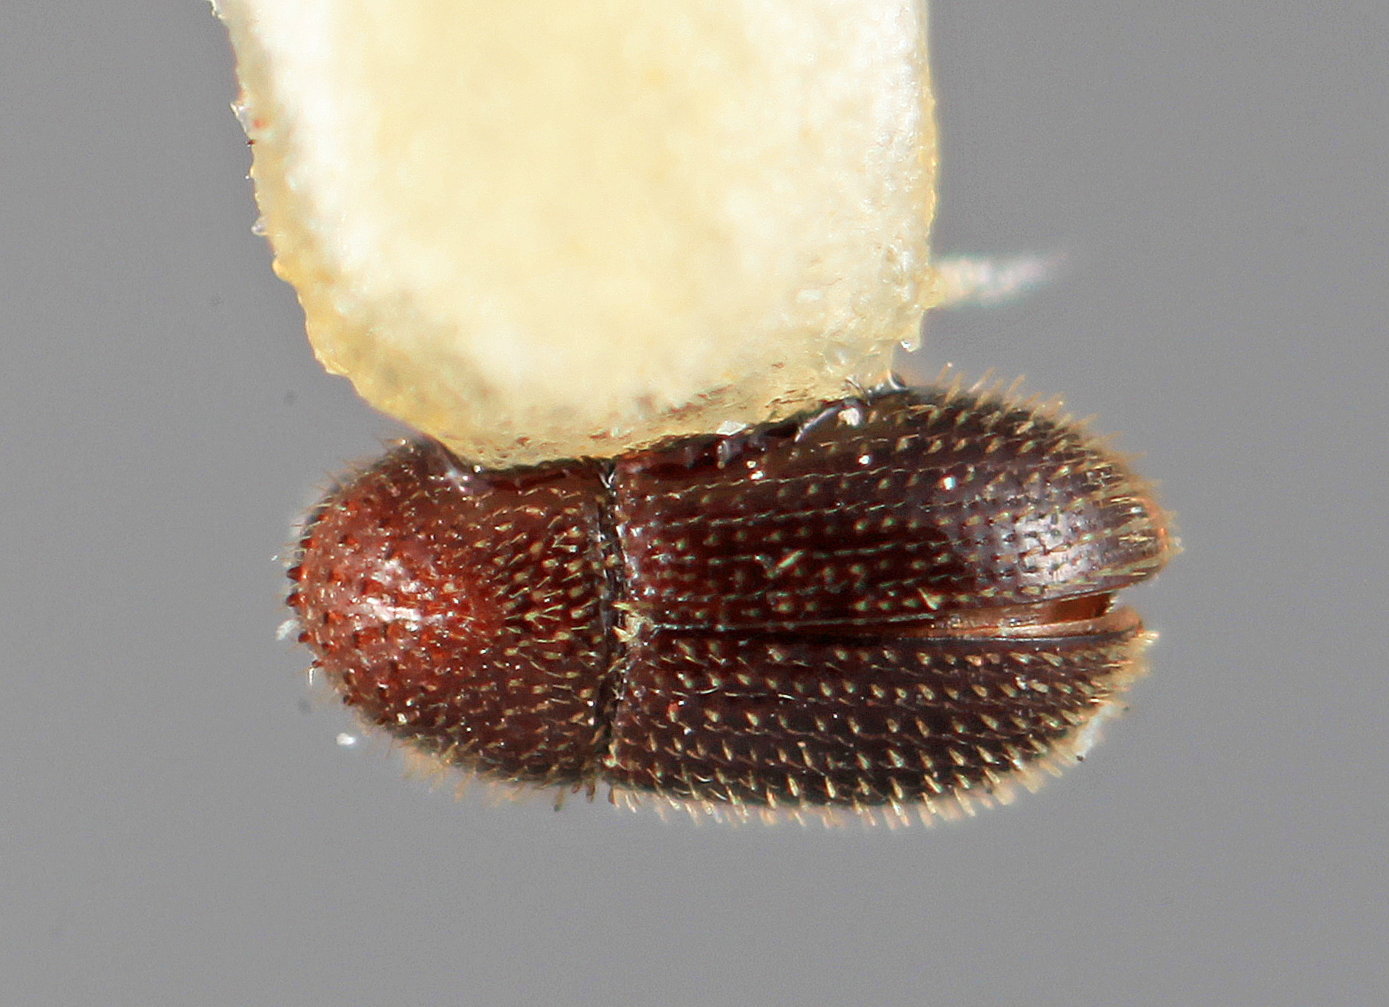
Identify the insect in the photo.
Hypothenemus vesculus
